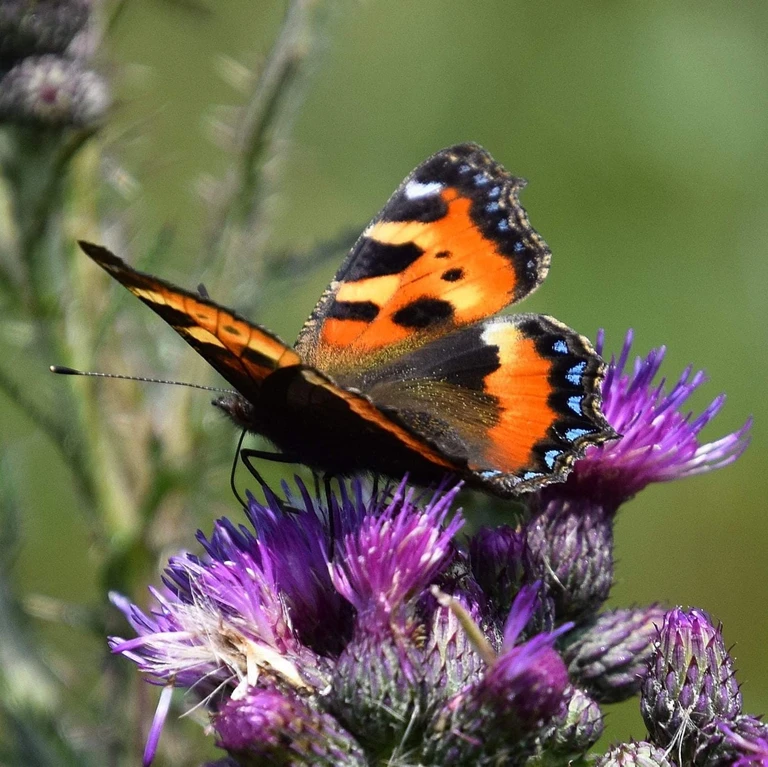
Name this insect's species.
Aglais urticae
